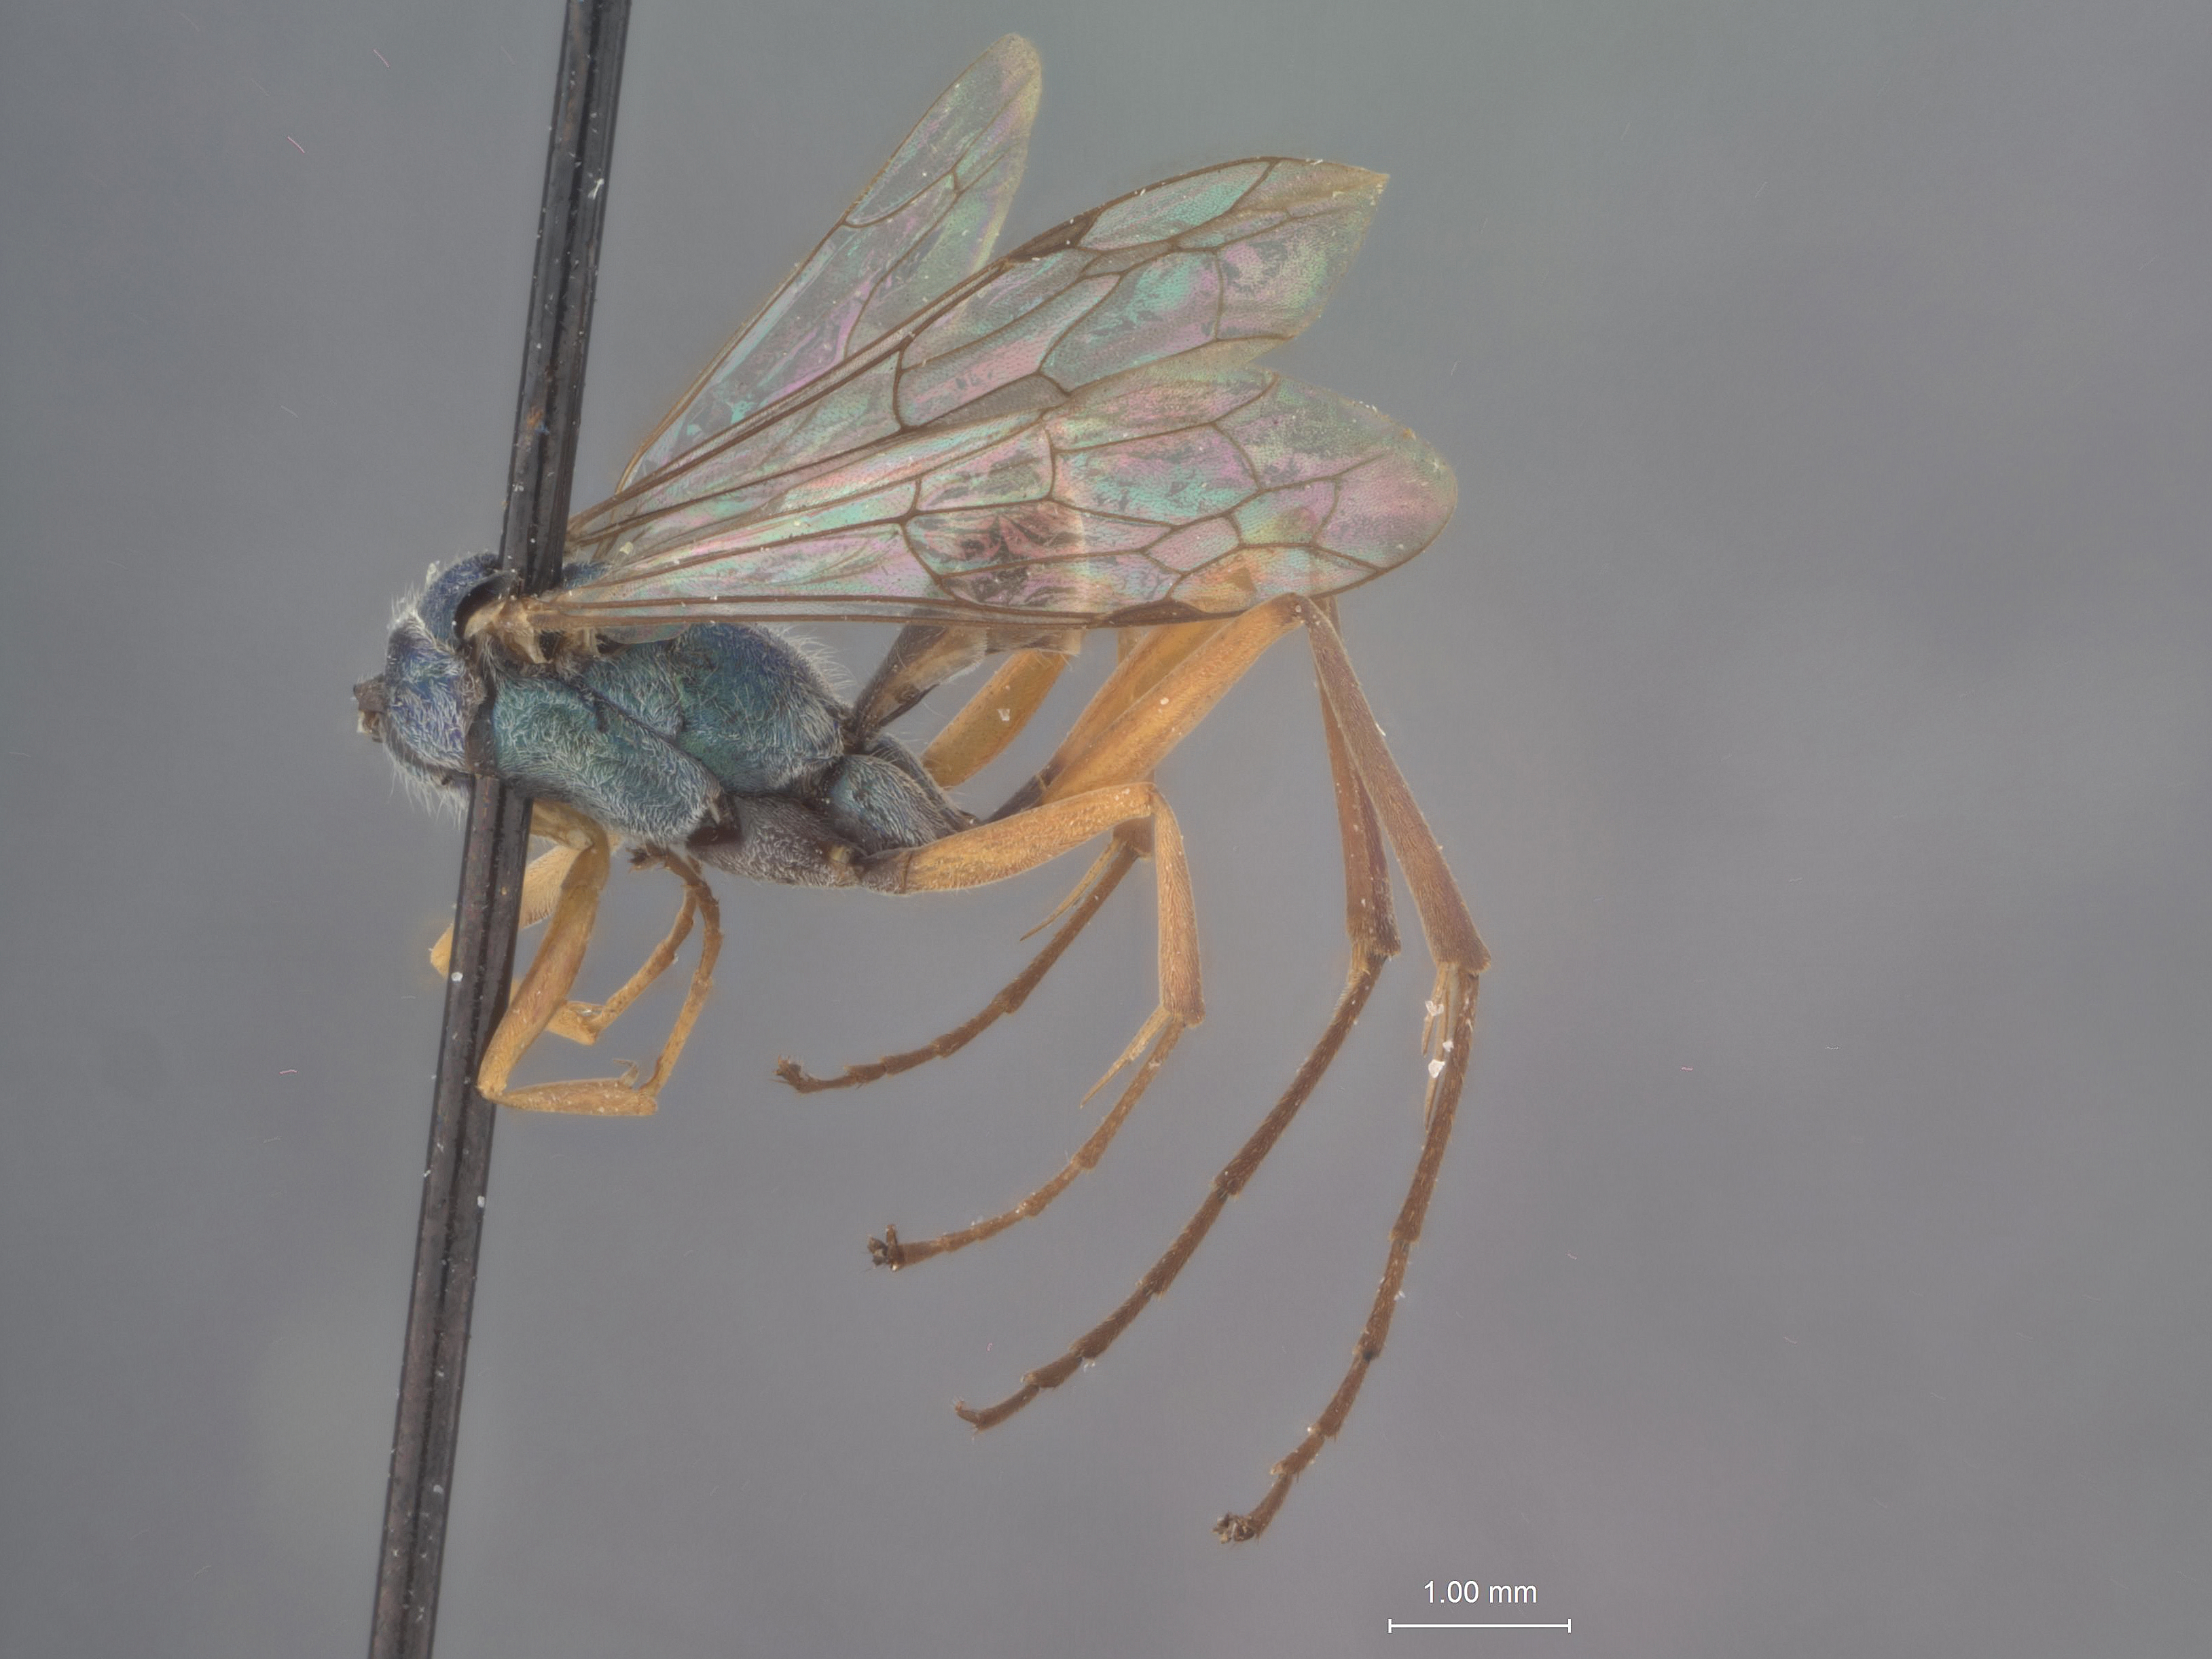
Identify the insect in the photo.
Auplopus stagei
